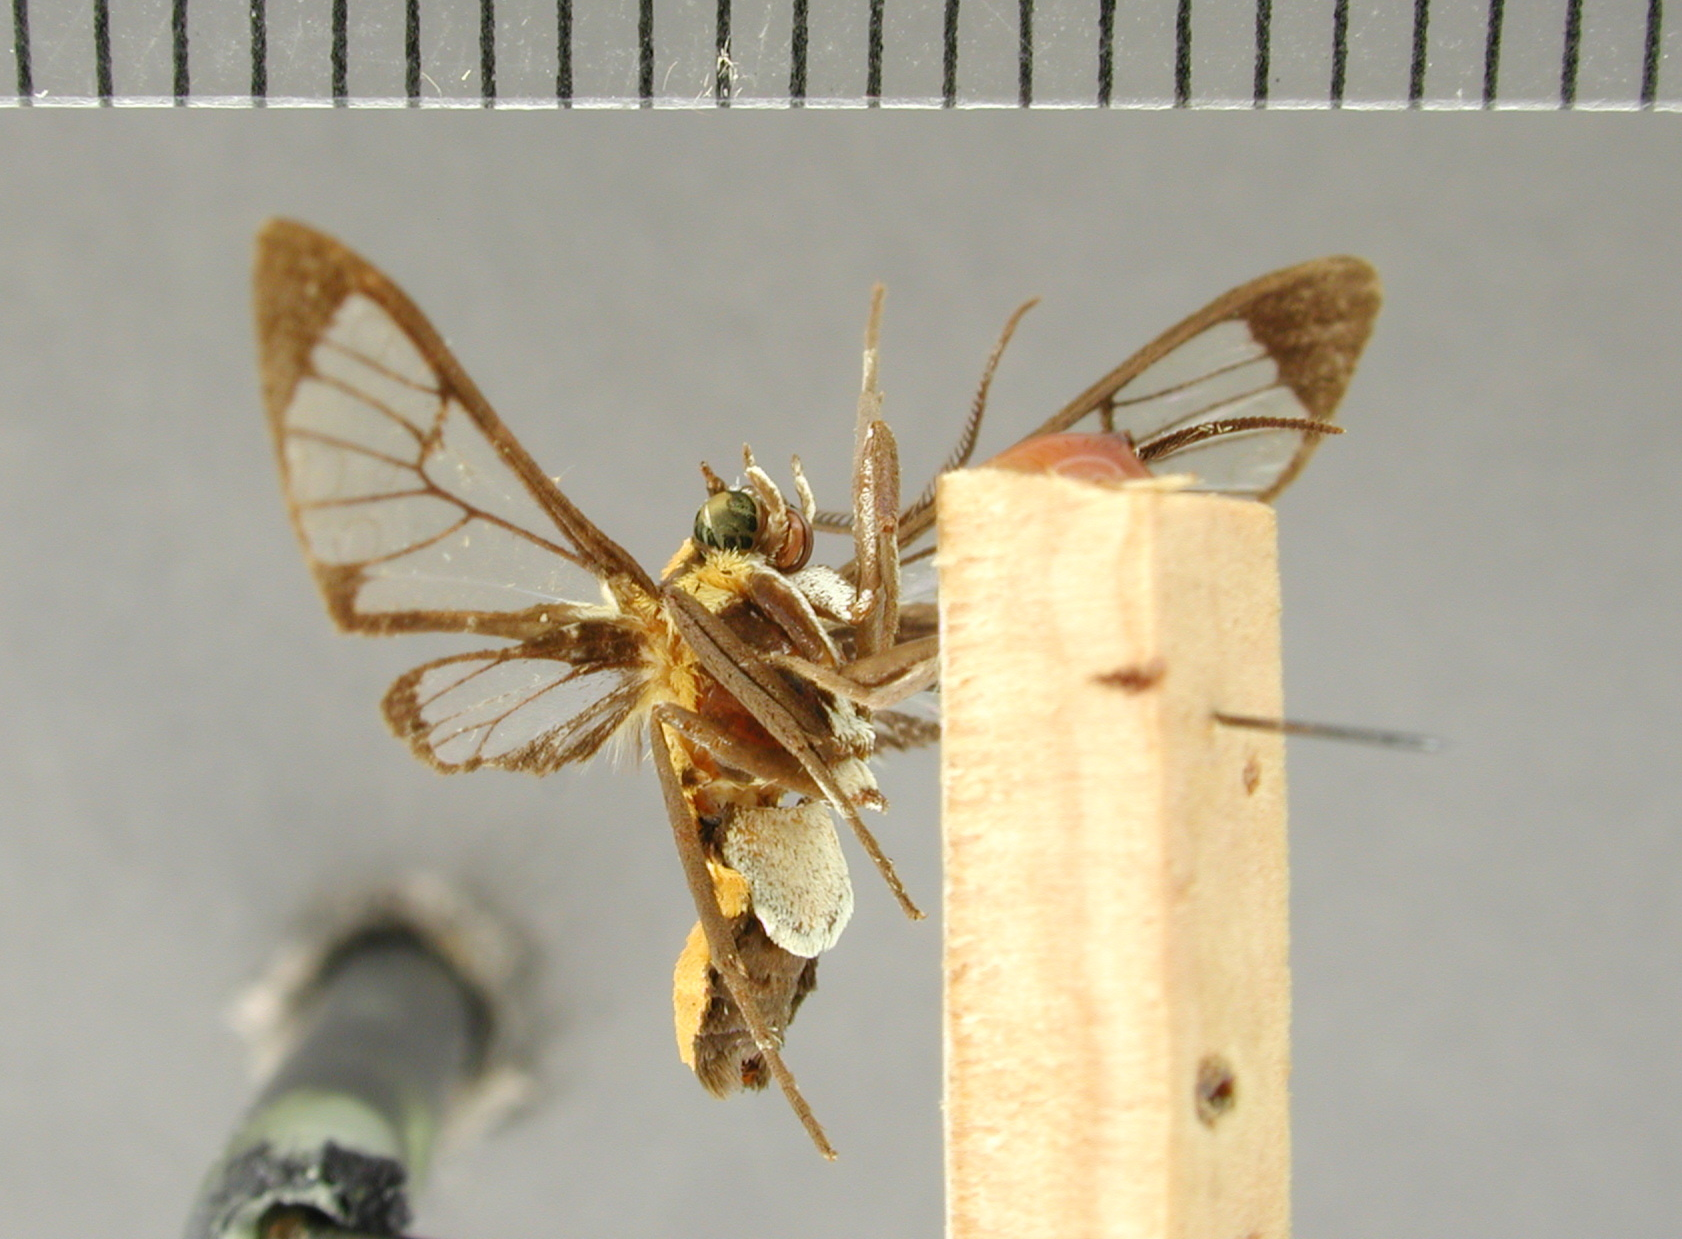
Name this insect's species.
Loxophlebia leucothema
